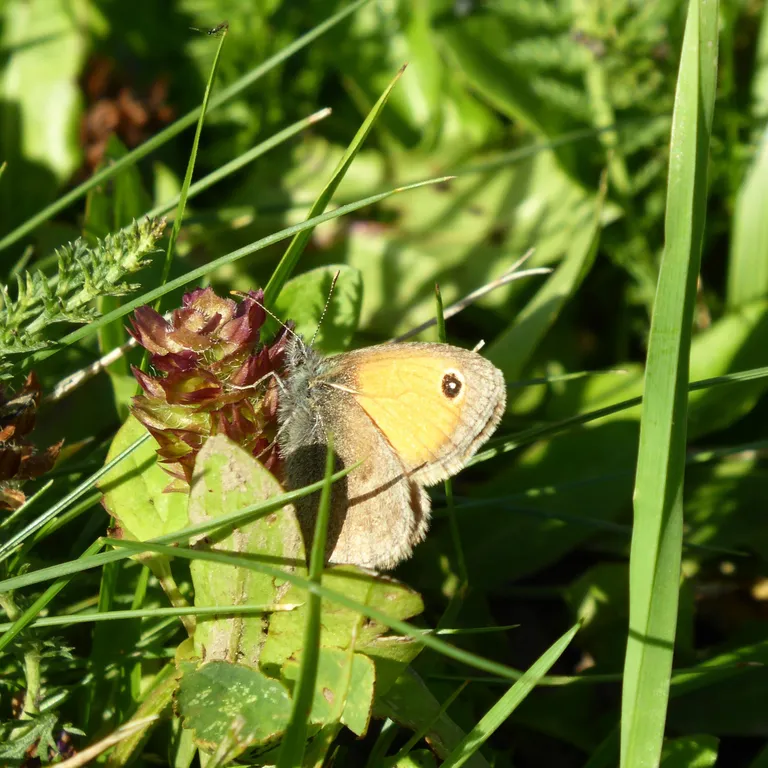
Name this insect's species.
Coenonympha pamphilus
